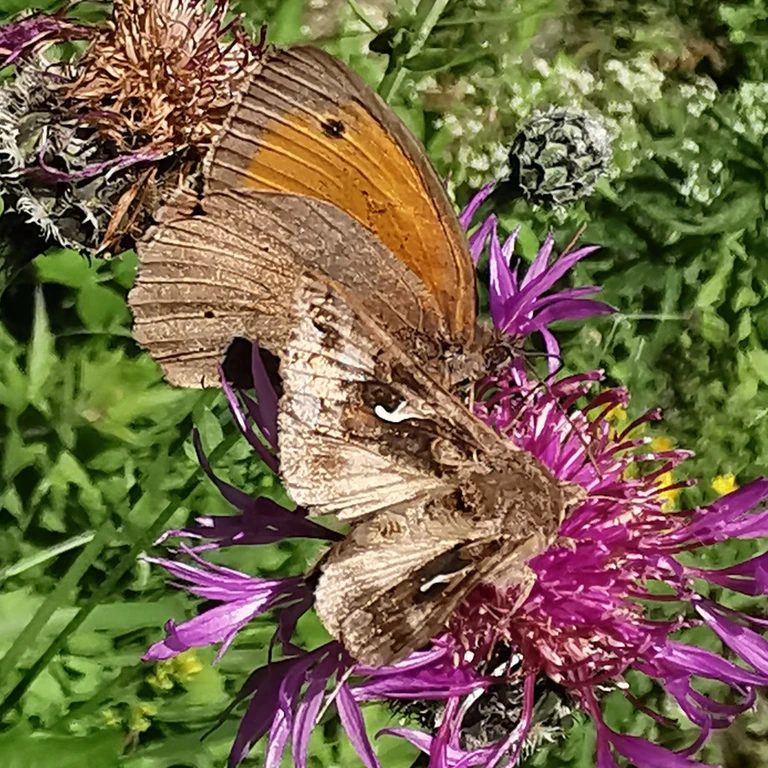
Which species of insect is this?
Maniola jurtina
